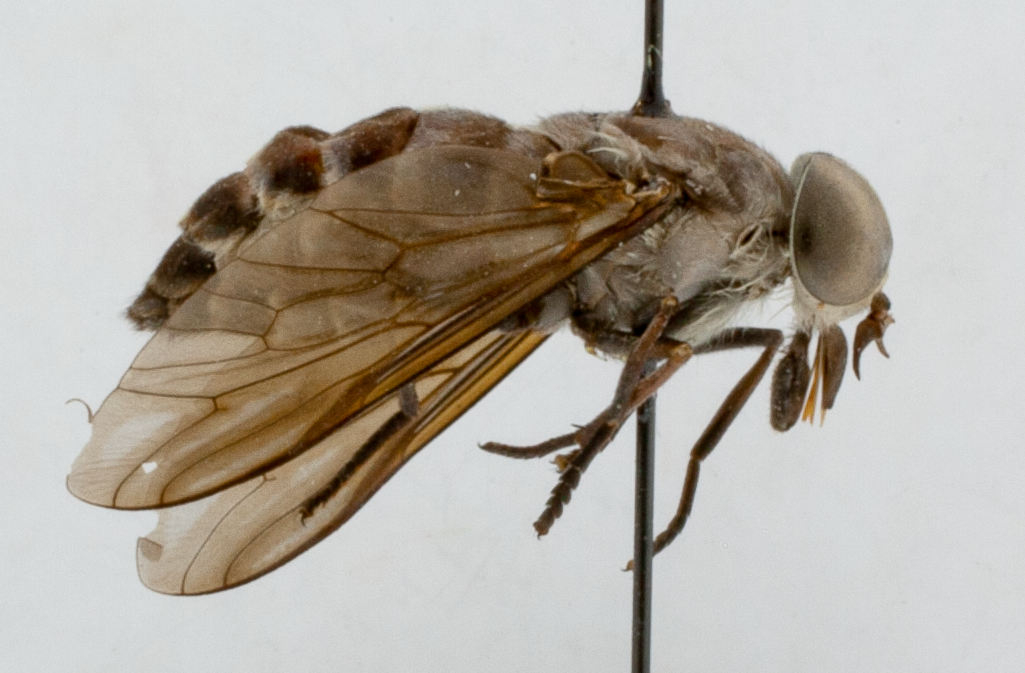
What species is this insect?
Tabanus nilakinus
